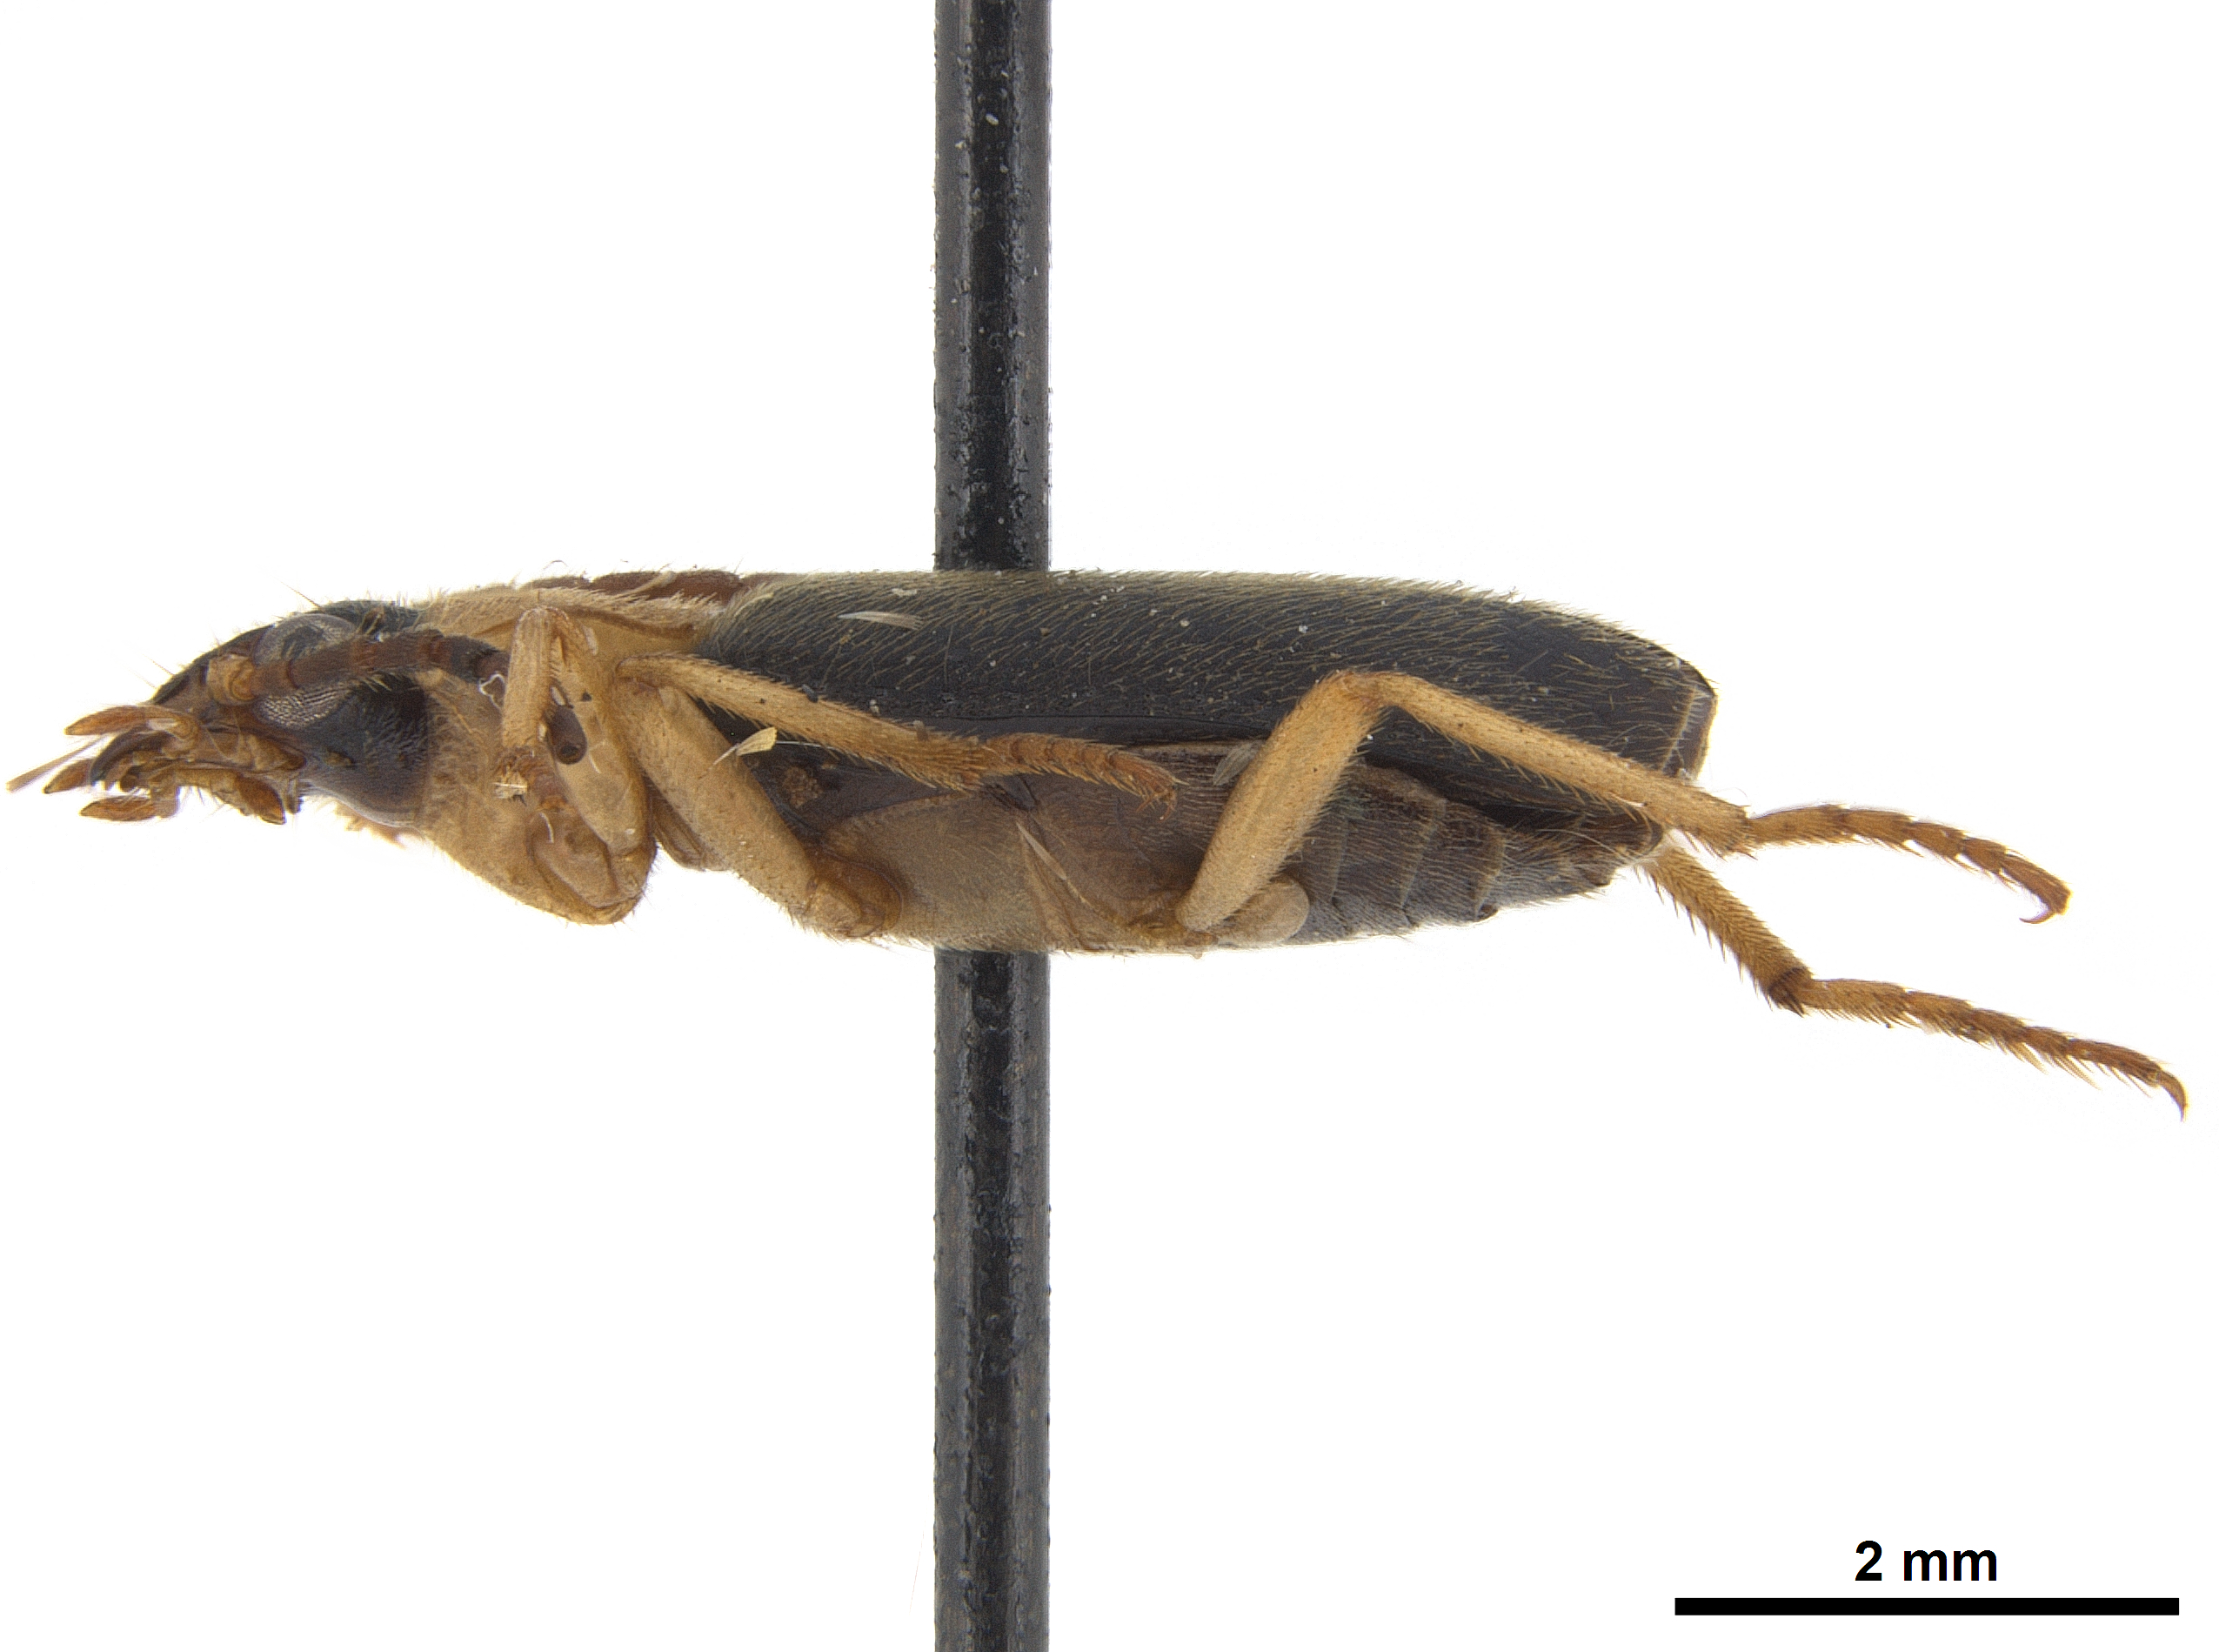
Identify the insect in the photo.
Styphlomerus fusciceps
